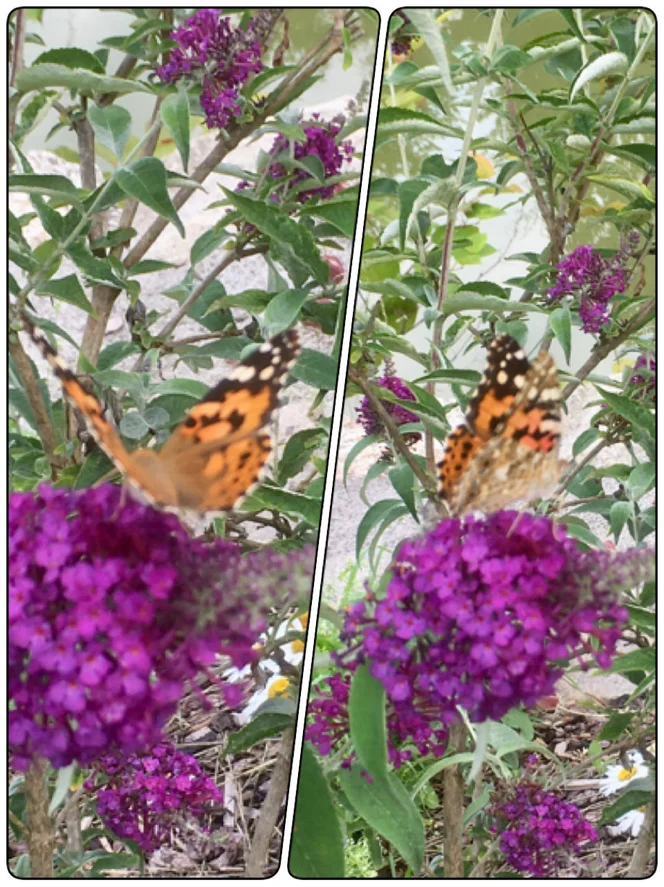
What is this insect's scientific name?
Vanessa cardui
